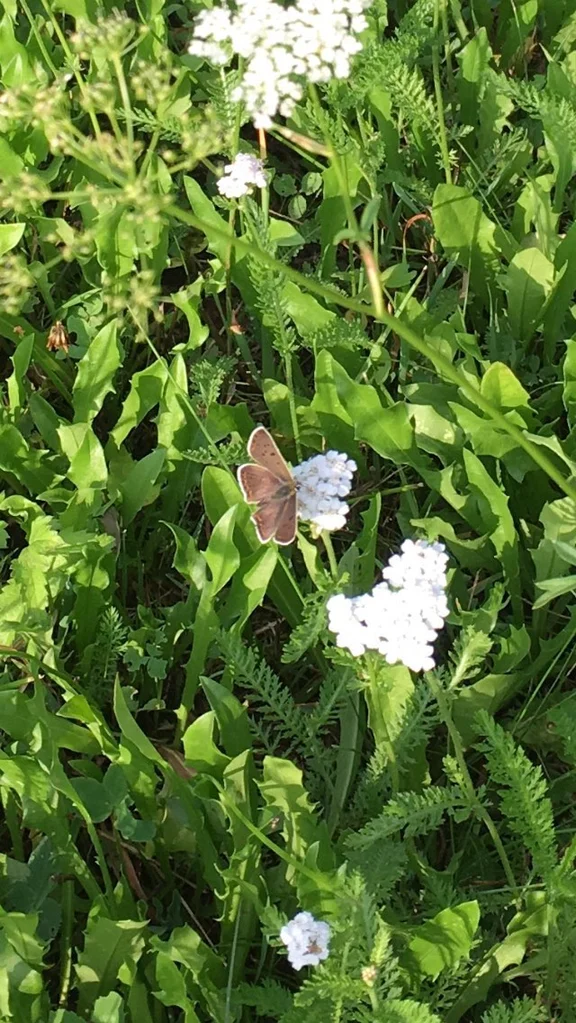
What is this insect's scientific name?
Lycaena tityrus (also Loweia tityrus)
